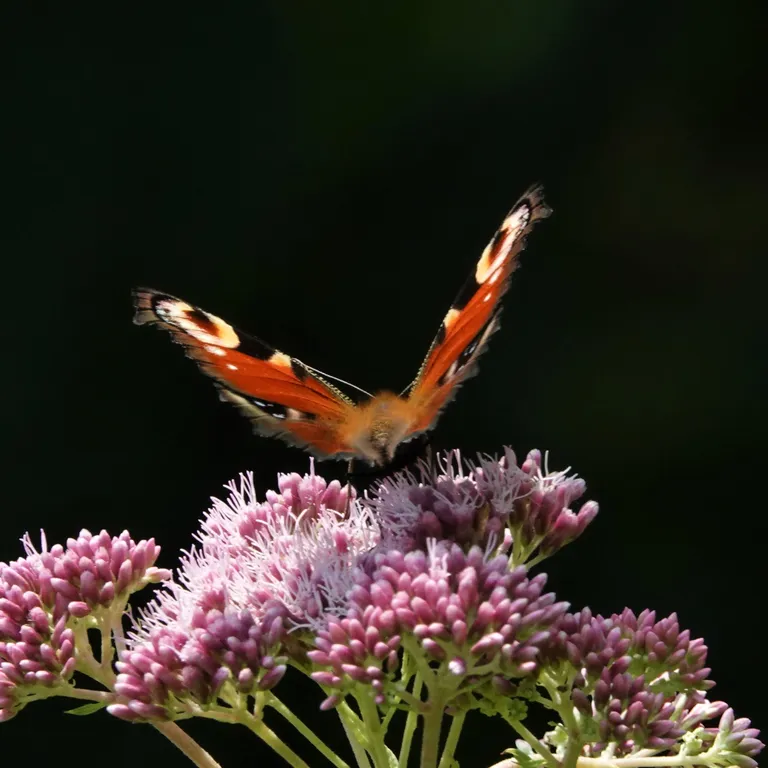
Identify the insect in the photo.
Aglais io
